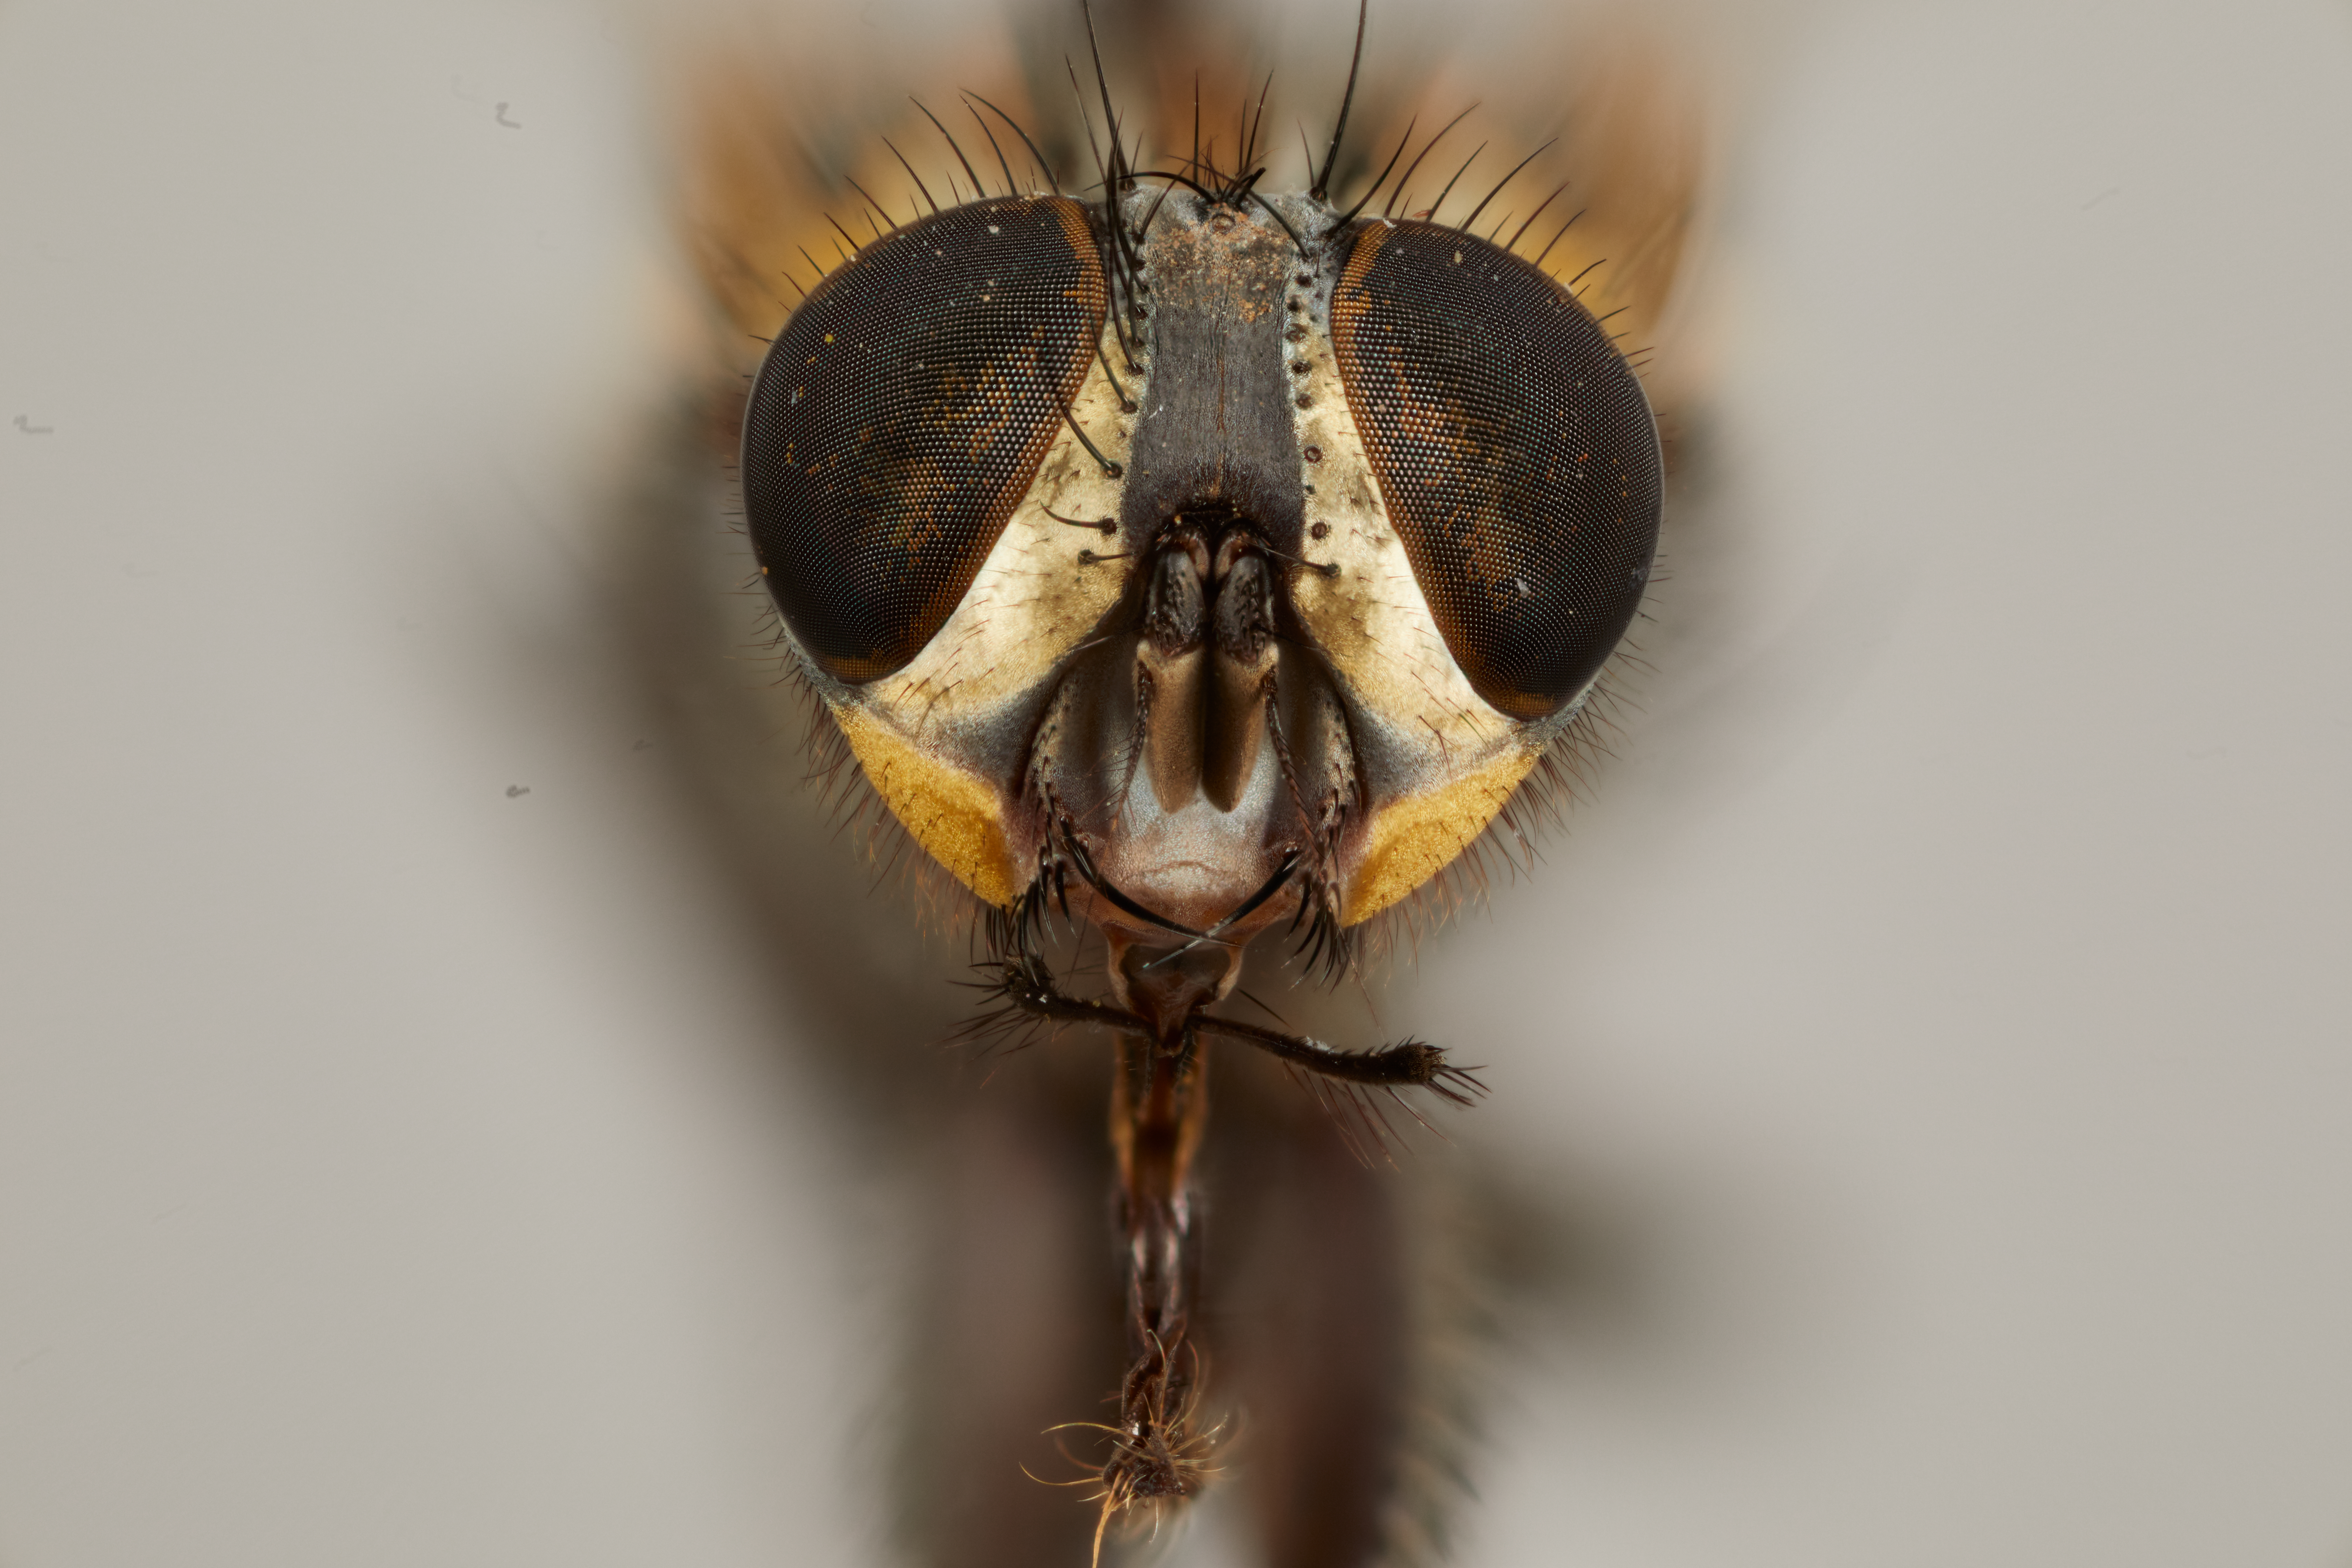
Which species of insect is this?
Punasarcophaga auromaculata (also Ravinia auromaculata)
